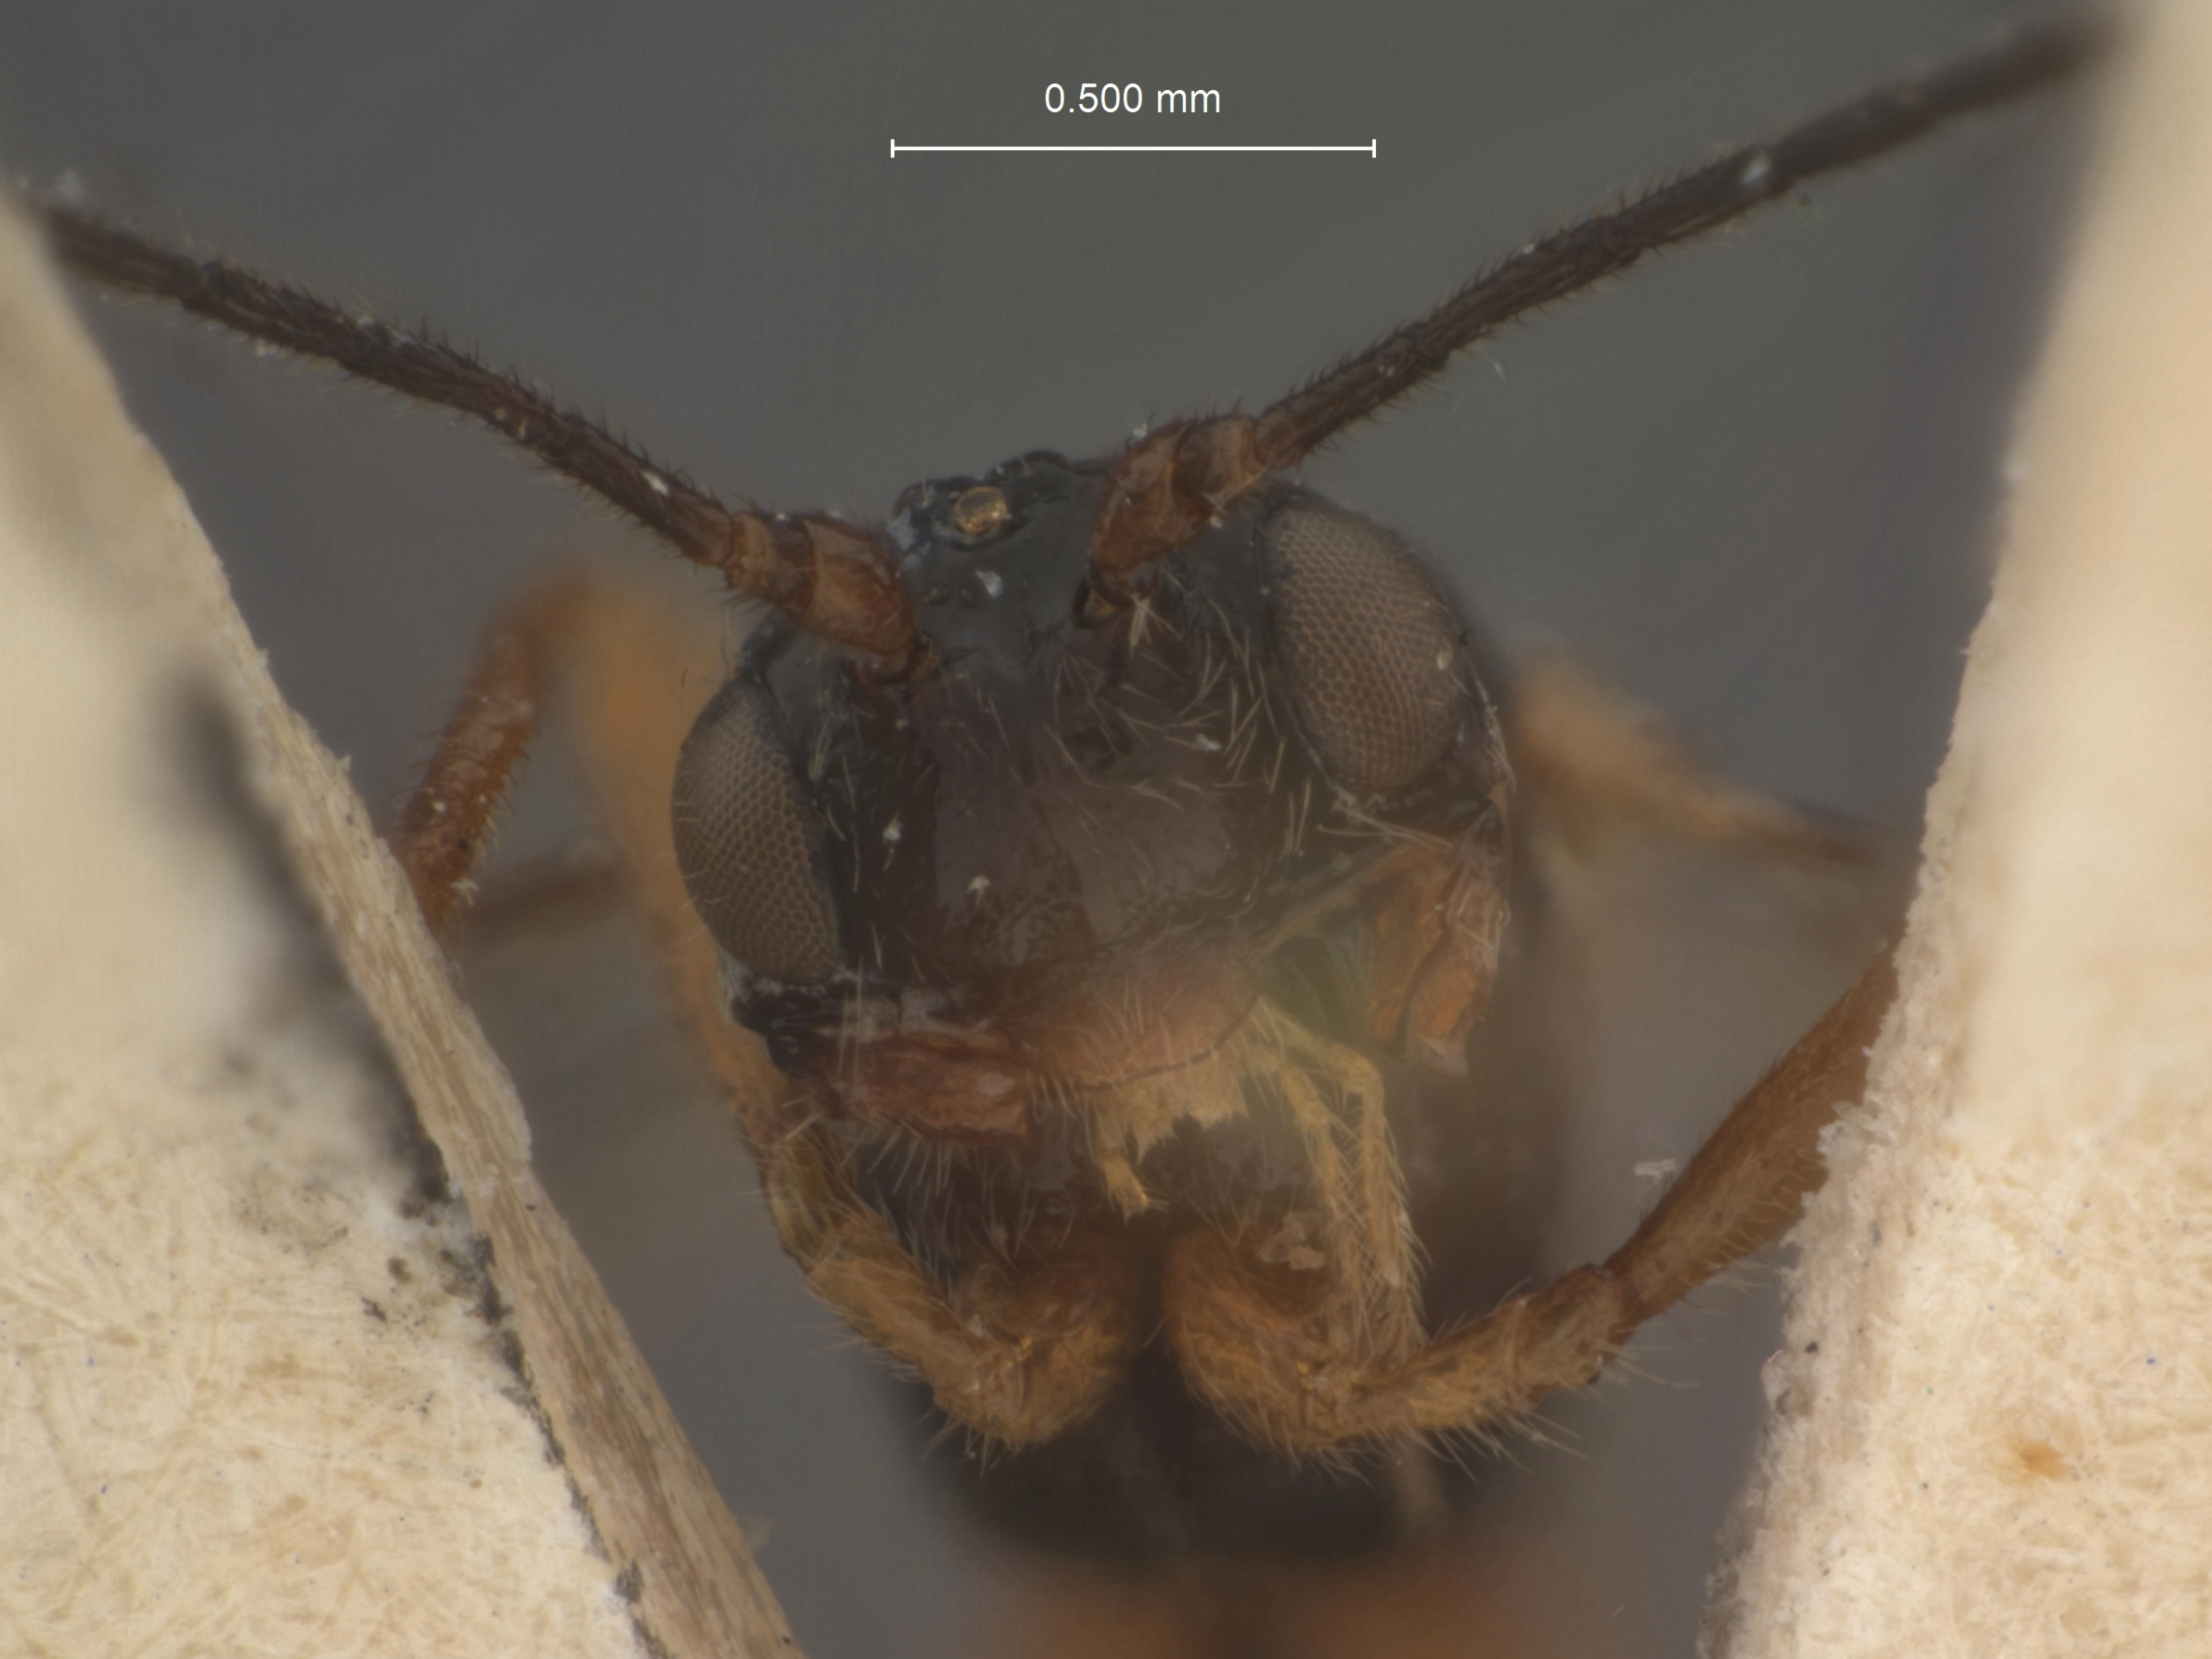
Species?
Phaenocarpa canaliculata
